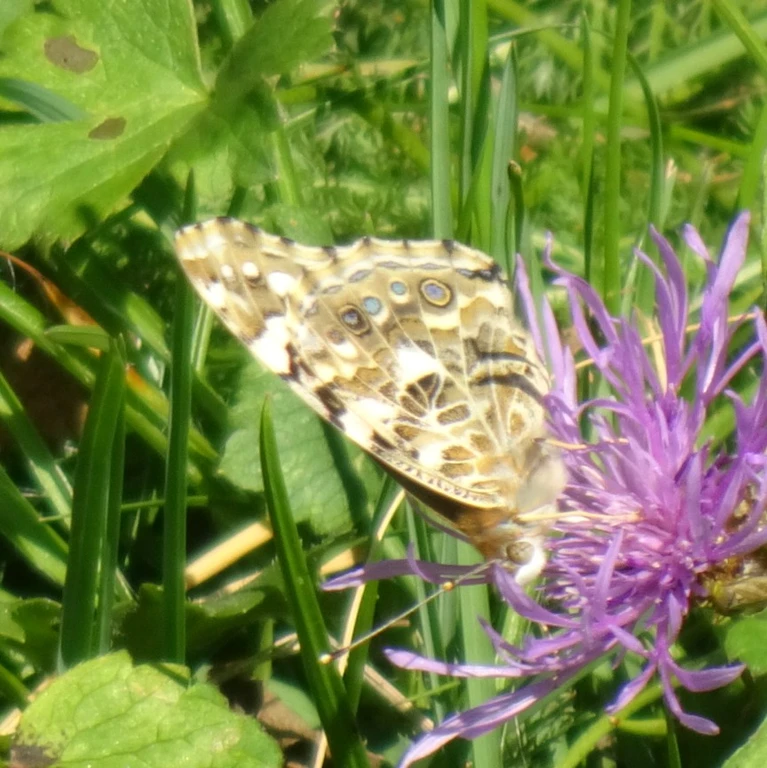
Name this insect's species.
Vanessa cardui
